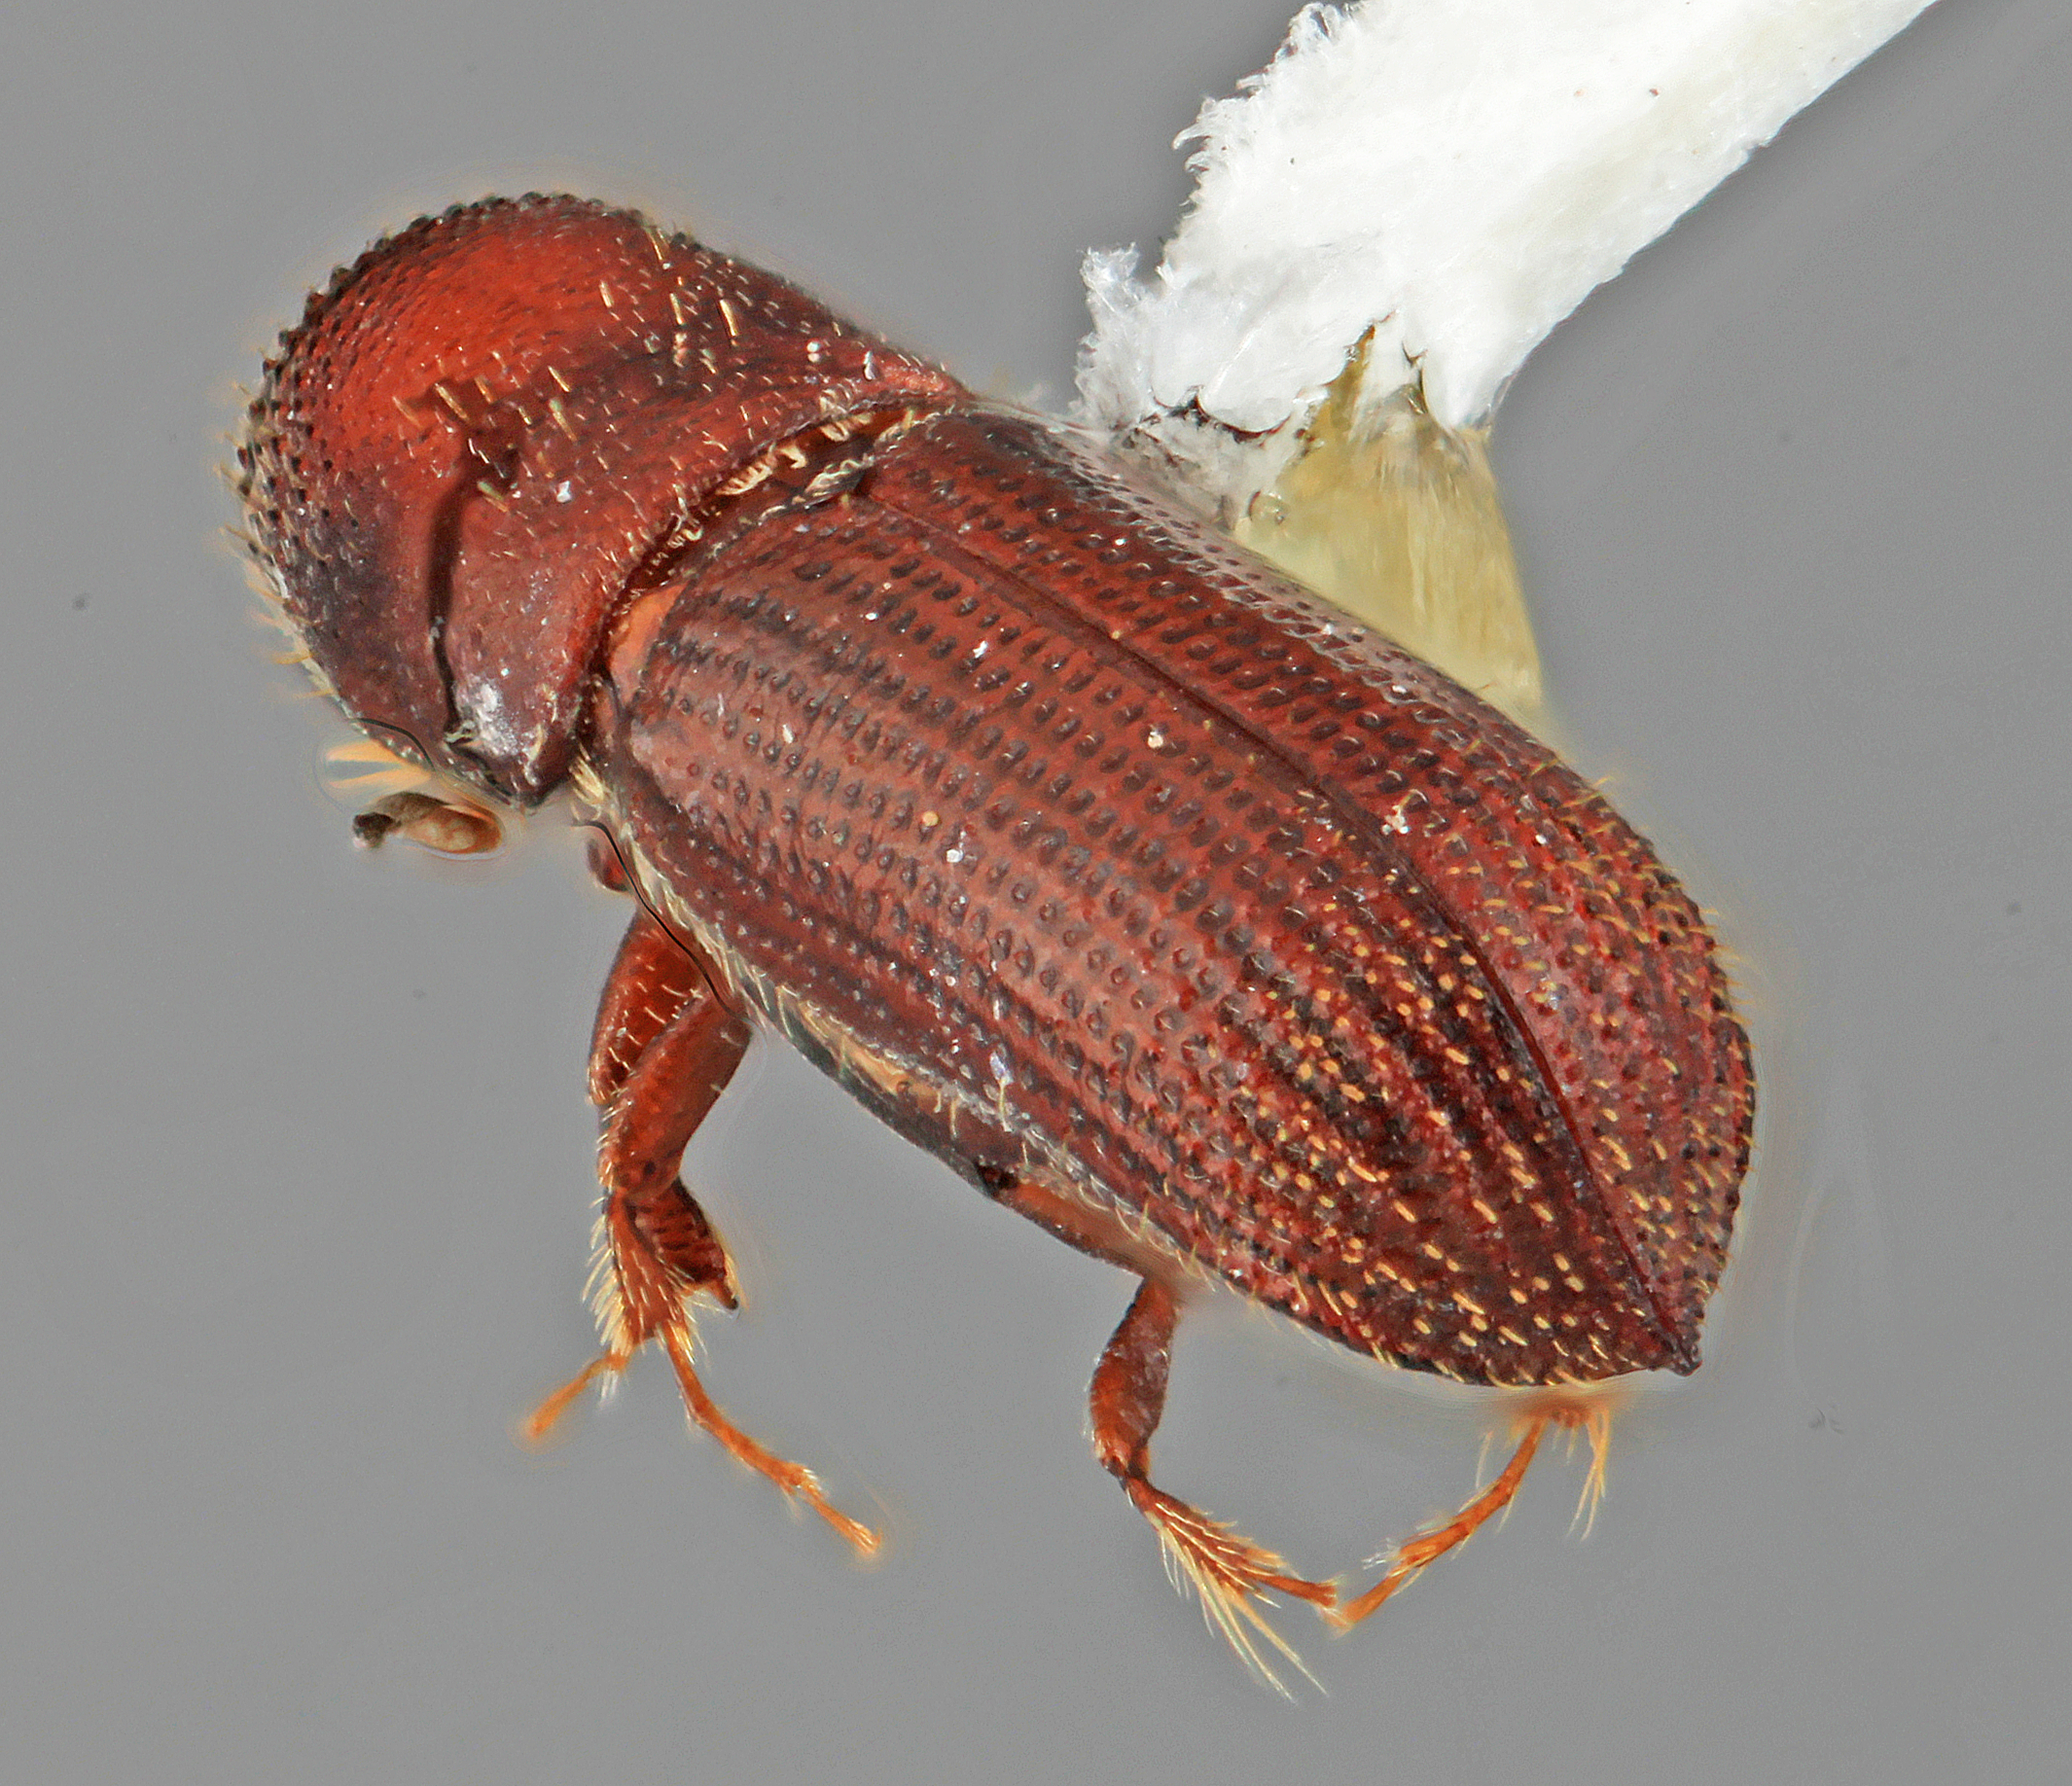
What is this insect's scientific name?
Hylocurus villifrons
